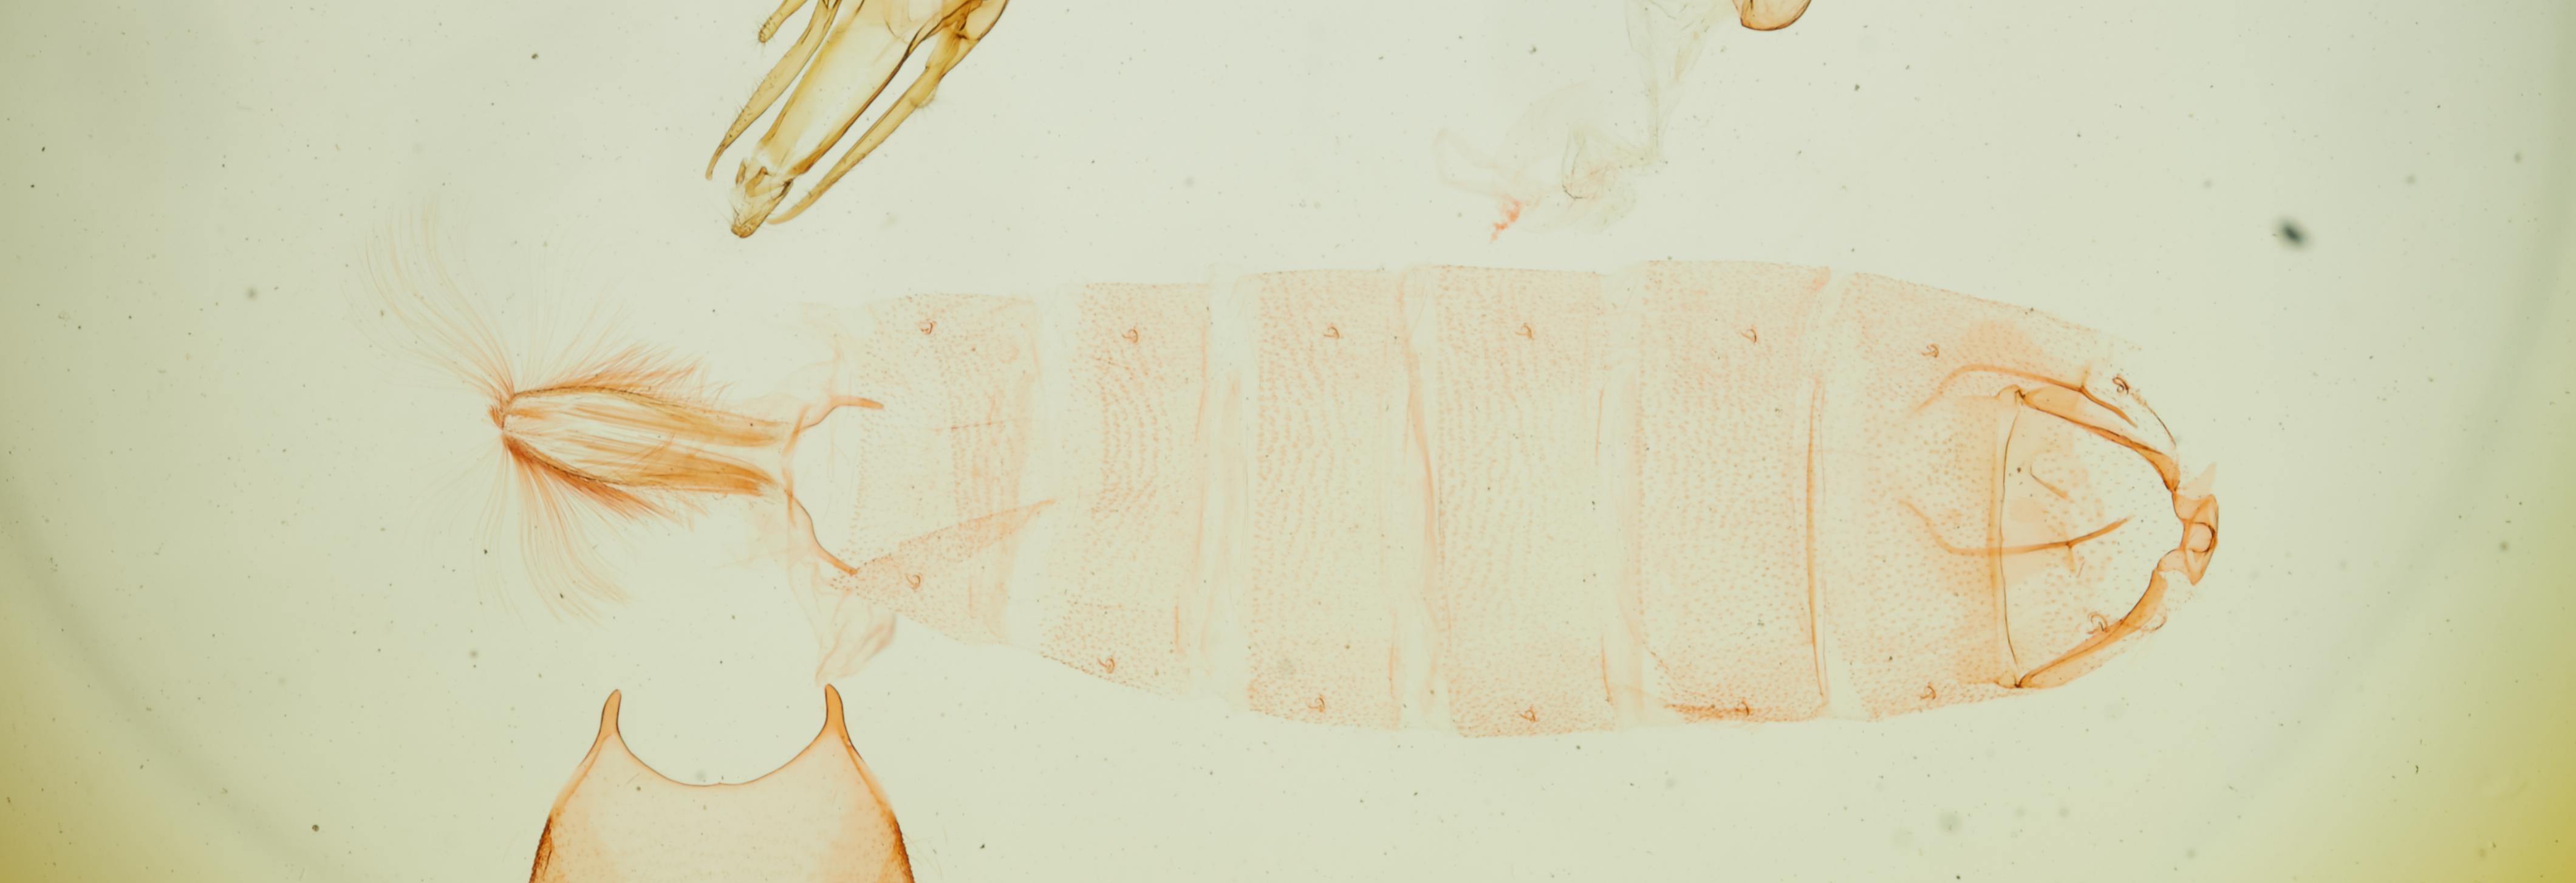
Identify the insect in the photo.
Filatima striatella (also Gelechia striatella)
